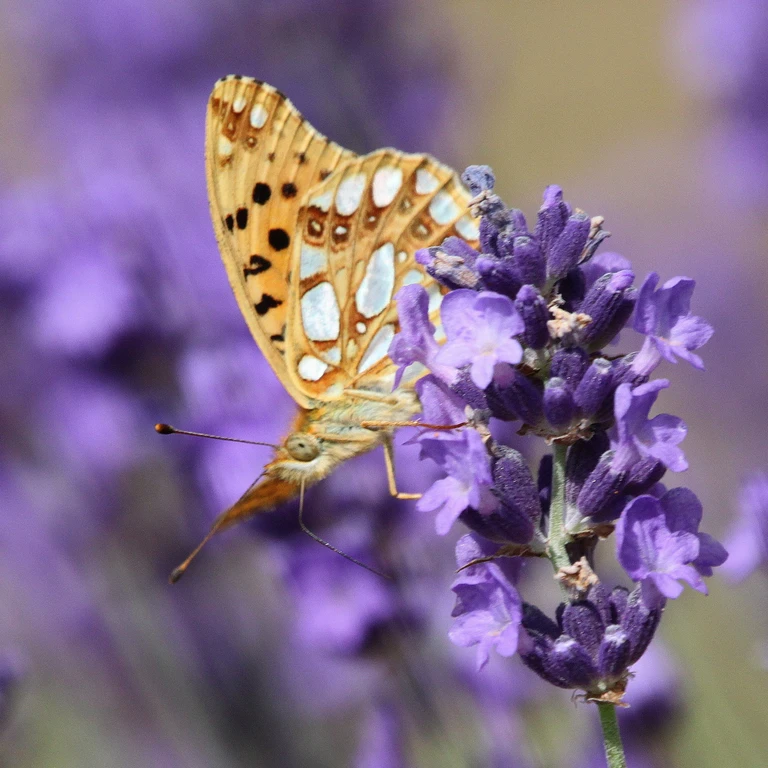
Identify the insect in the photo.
Issoria lathonia
